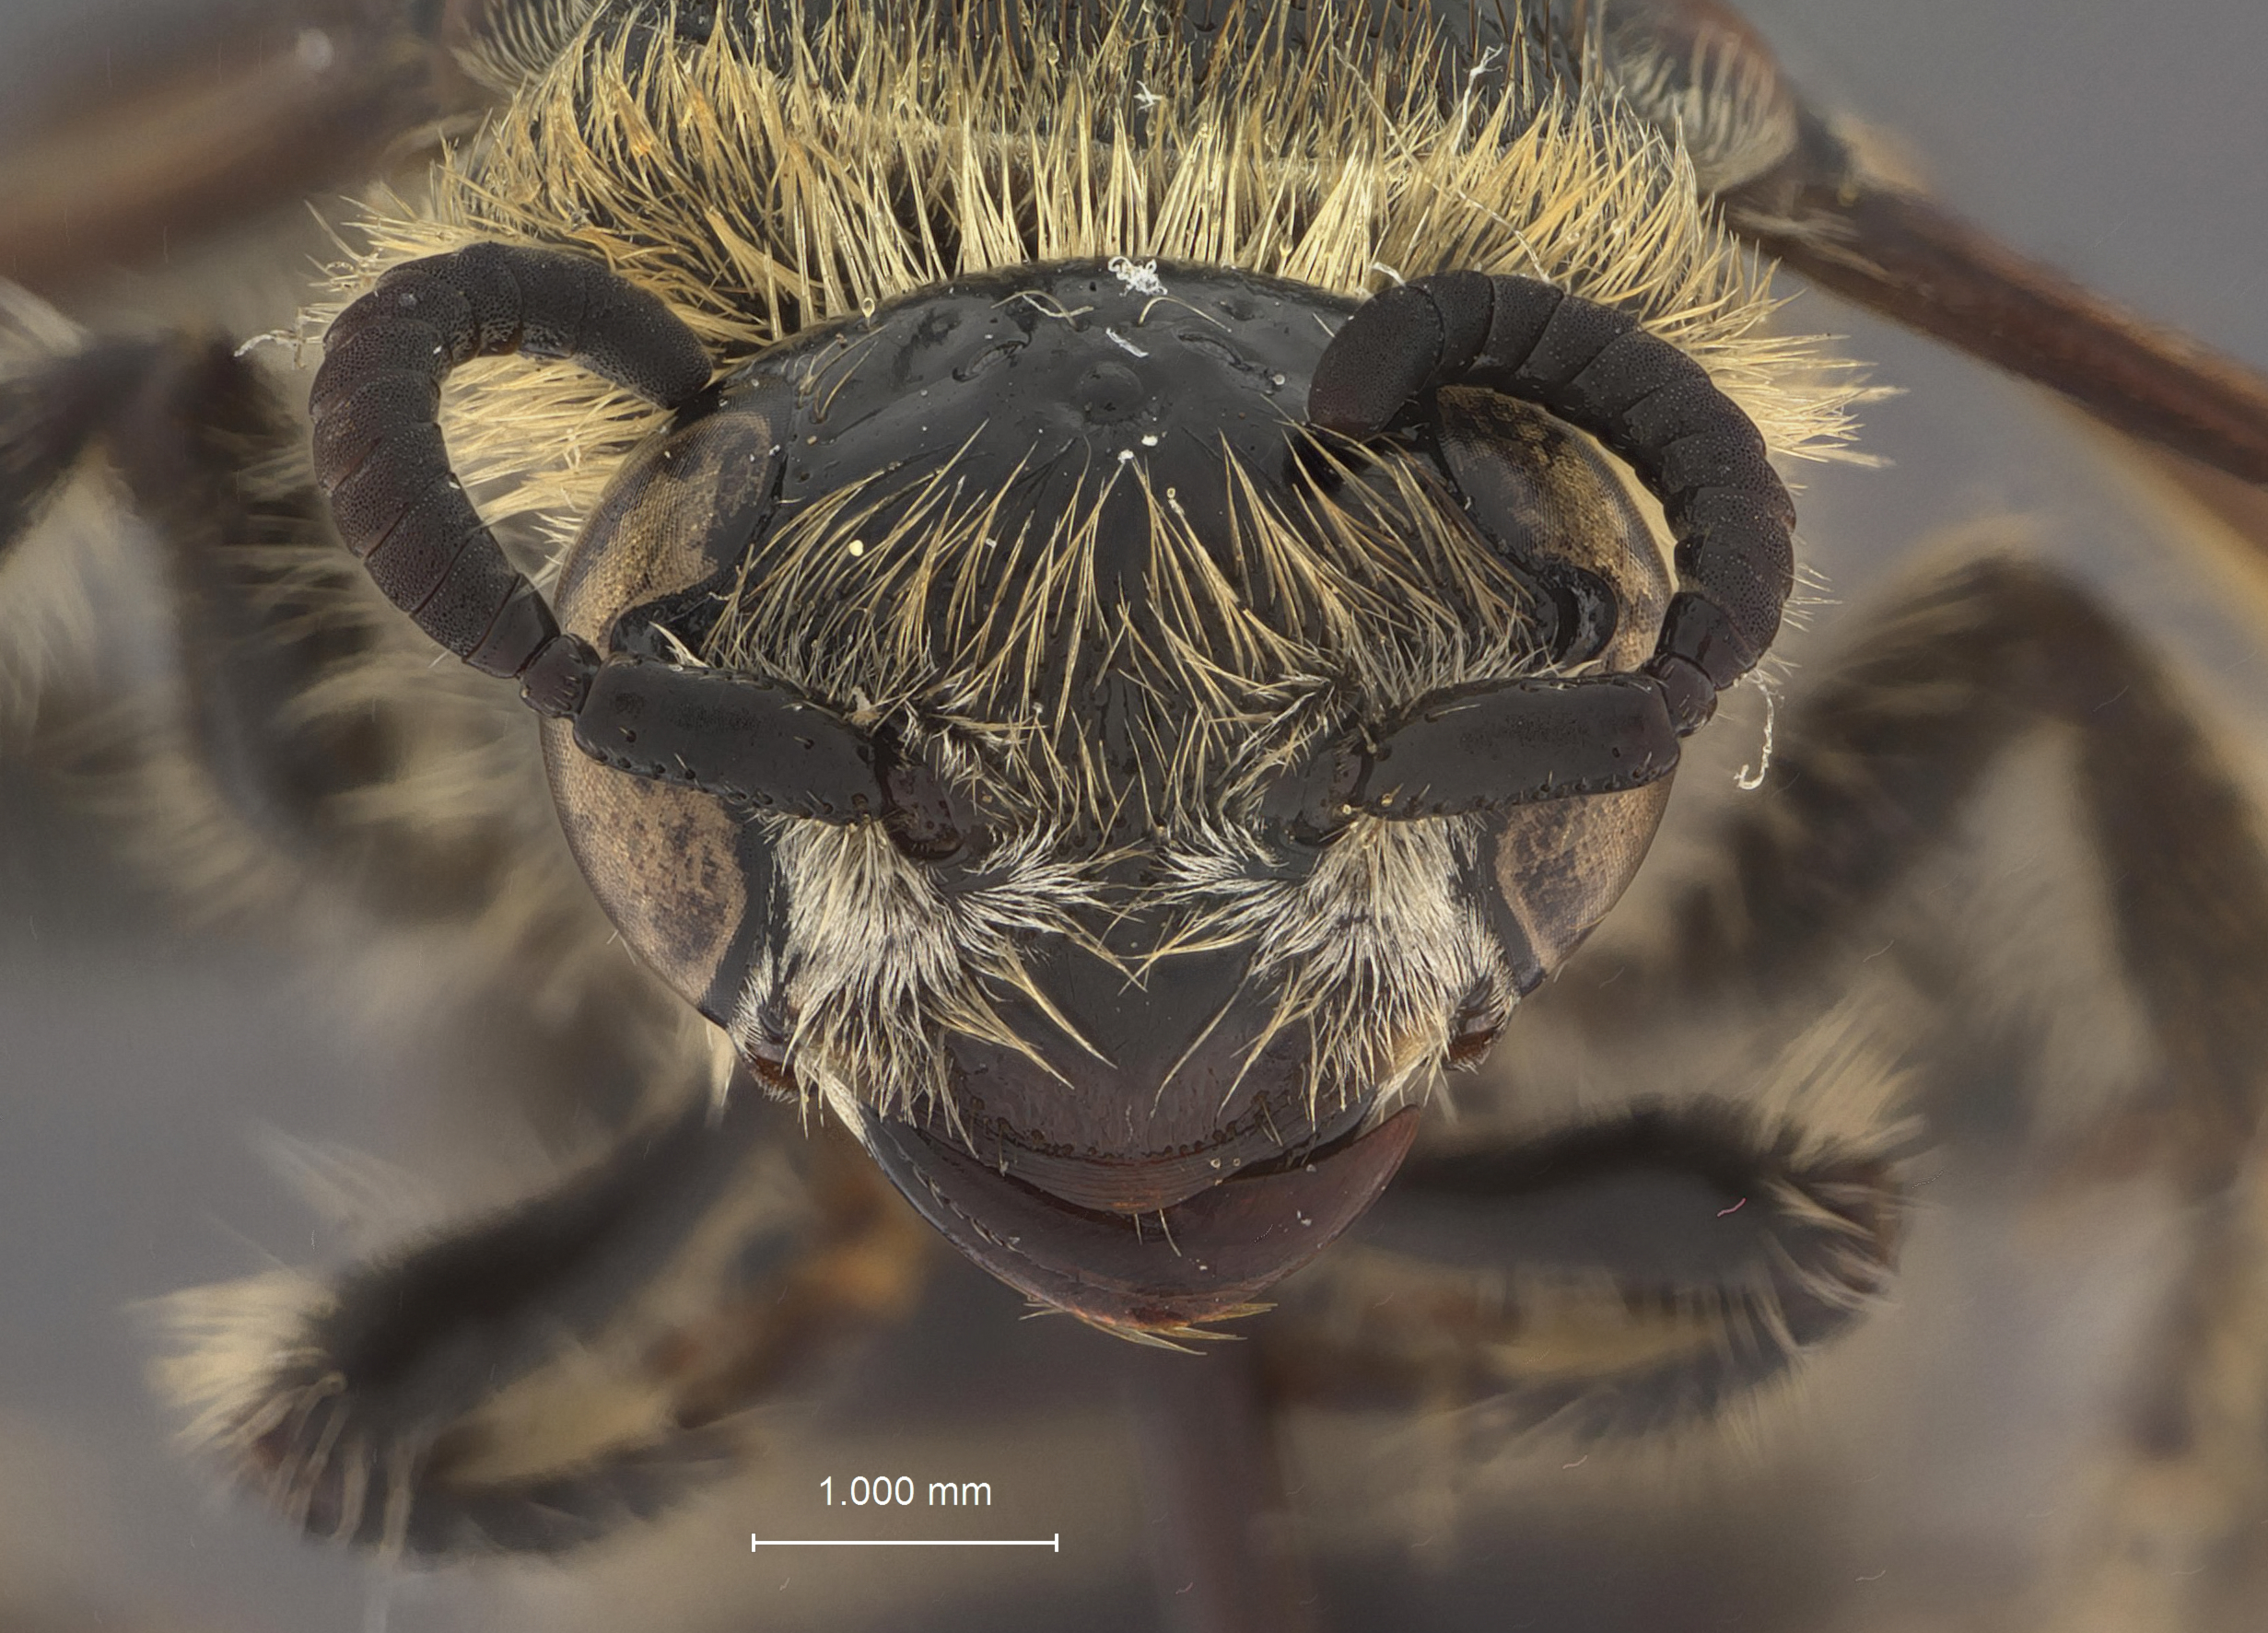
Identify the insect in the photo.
Campsomeris manokwariensis
